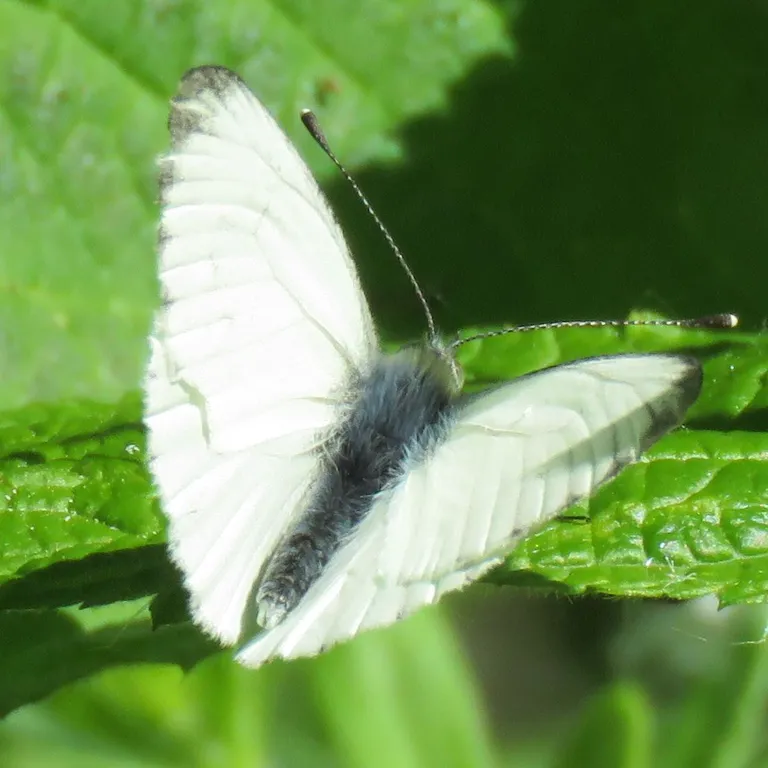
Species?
Pieris napi
